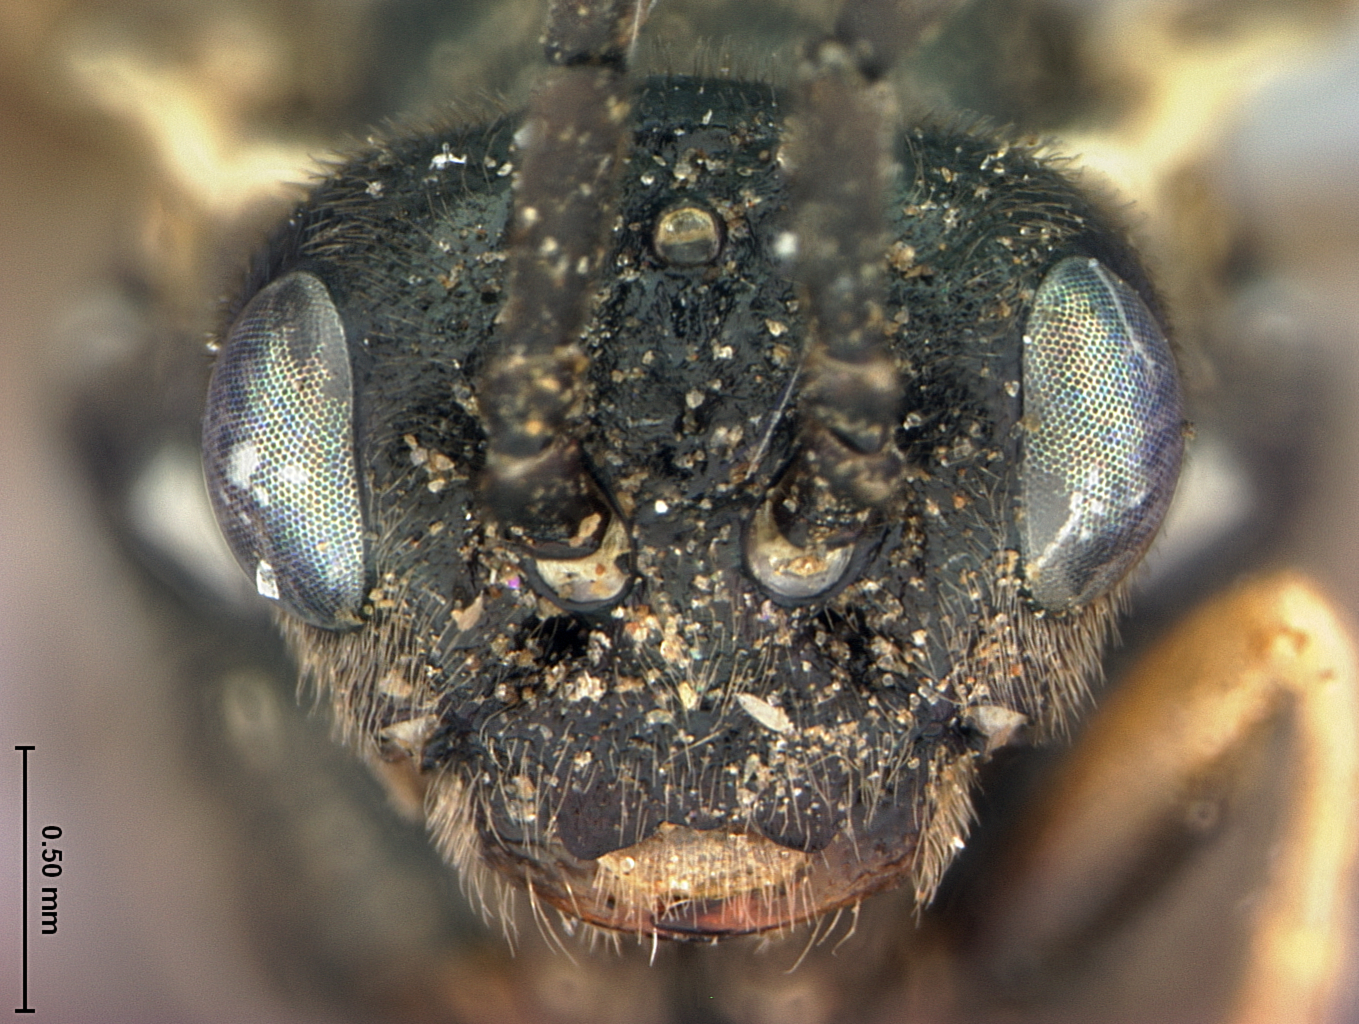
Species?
Empria caudelli
